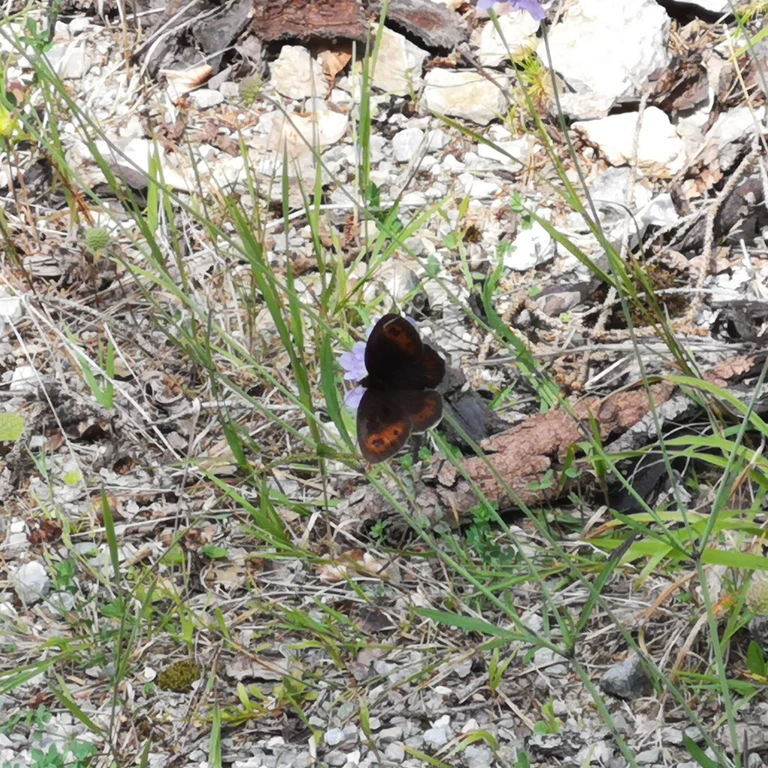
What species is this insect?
Erebia aethiops
